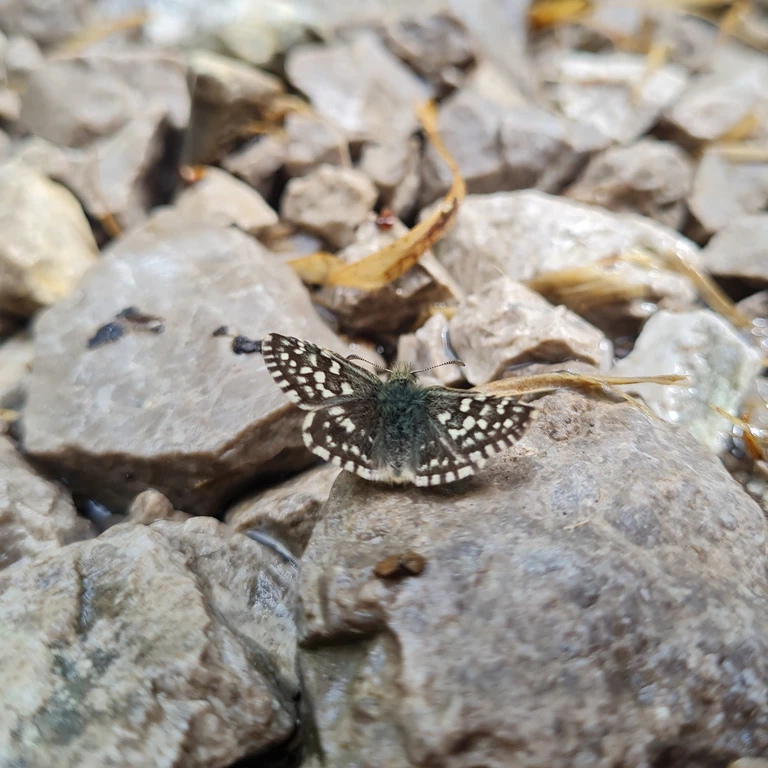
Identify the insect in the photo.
Pyrgus malvae
